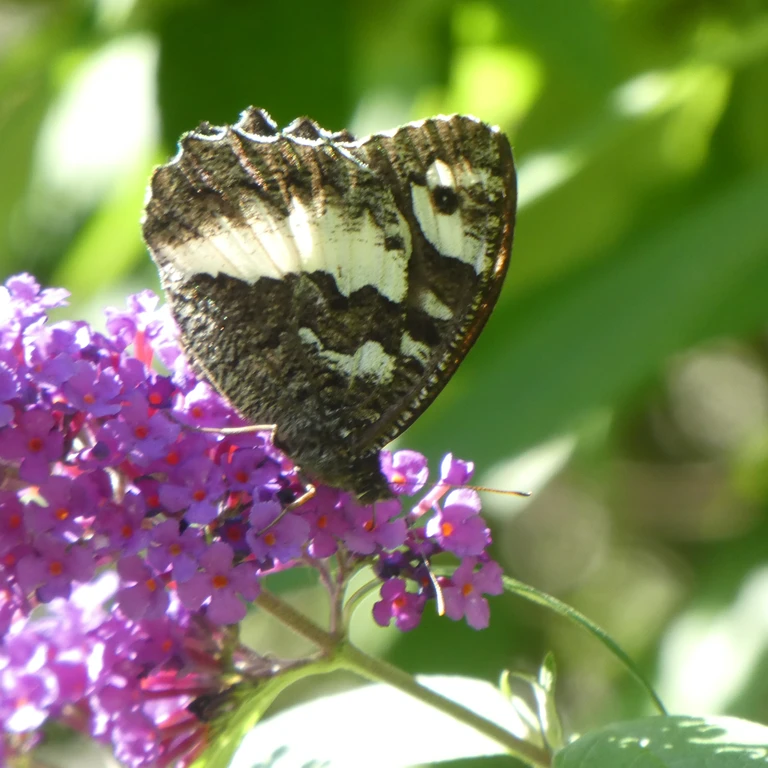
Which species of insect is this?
Brintesia circe
